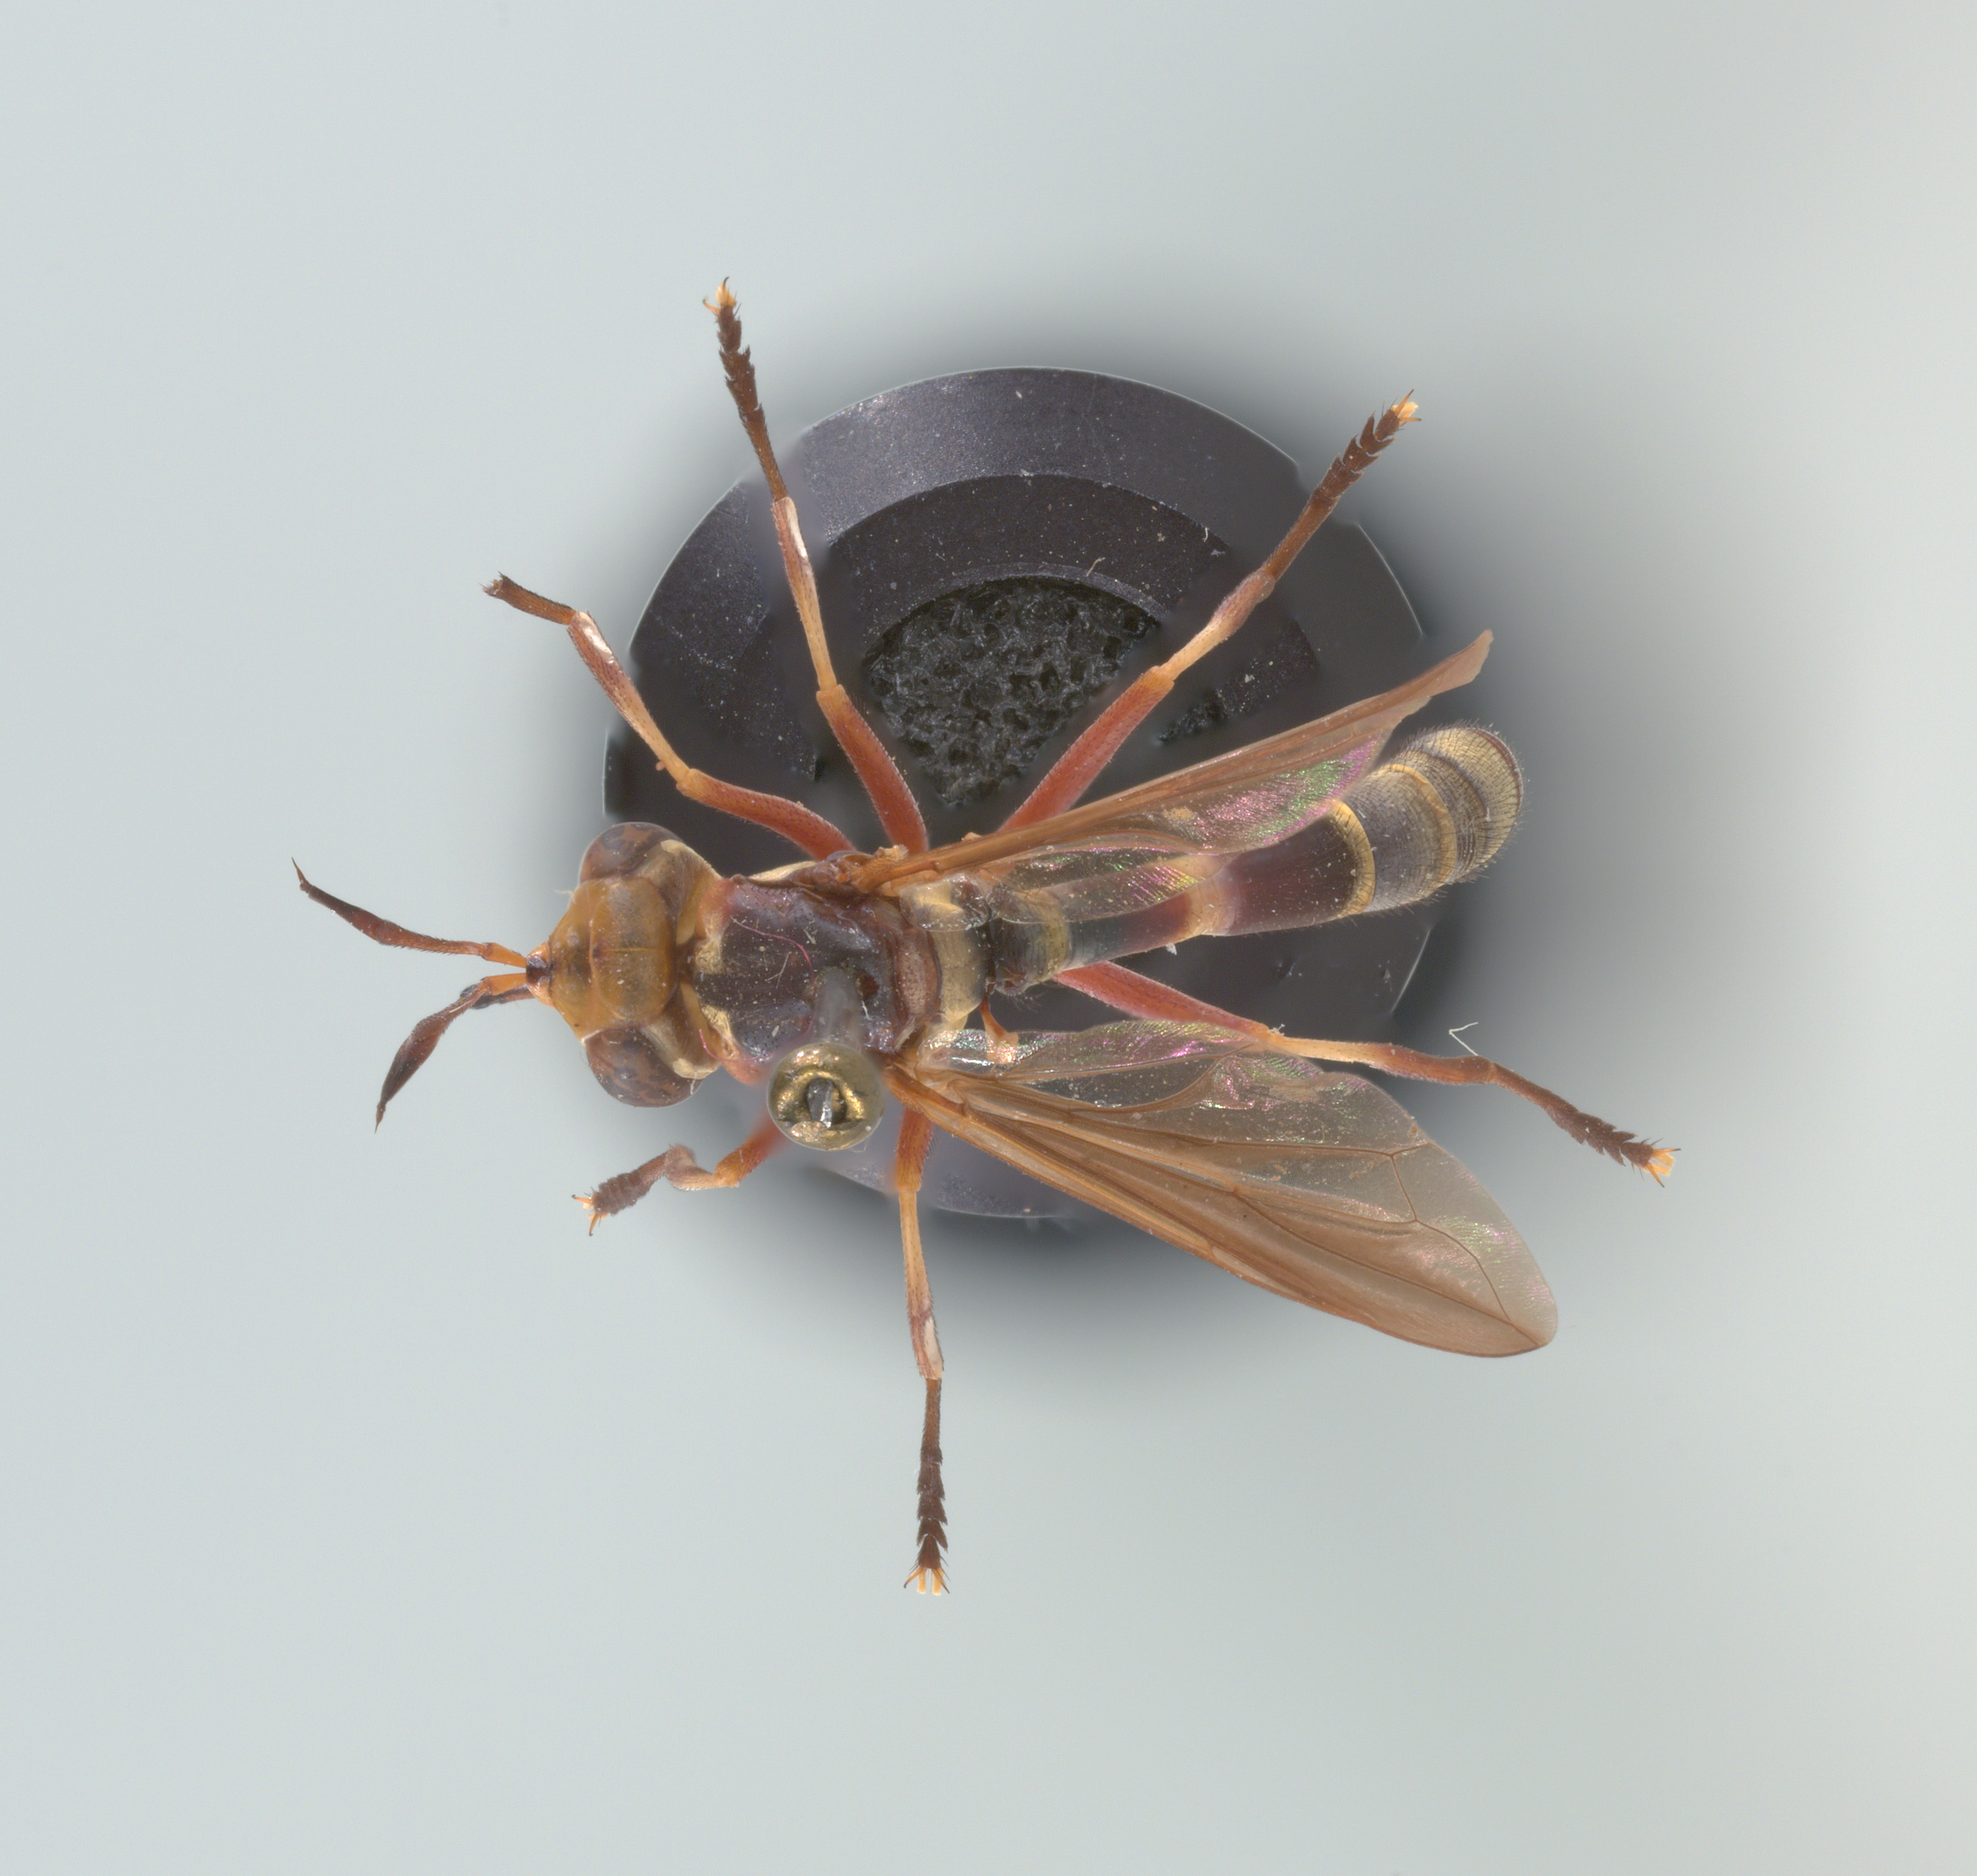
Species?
Physoconops brachyrhynchus
